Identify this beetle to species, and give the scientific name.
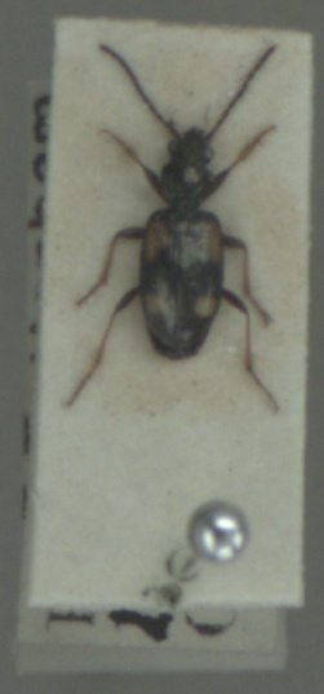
Bembidion illigeri
